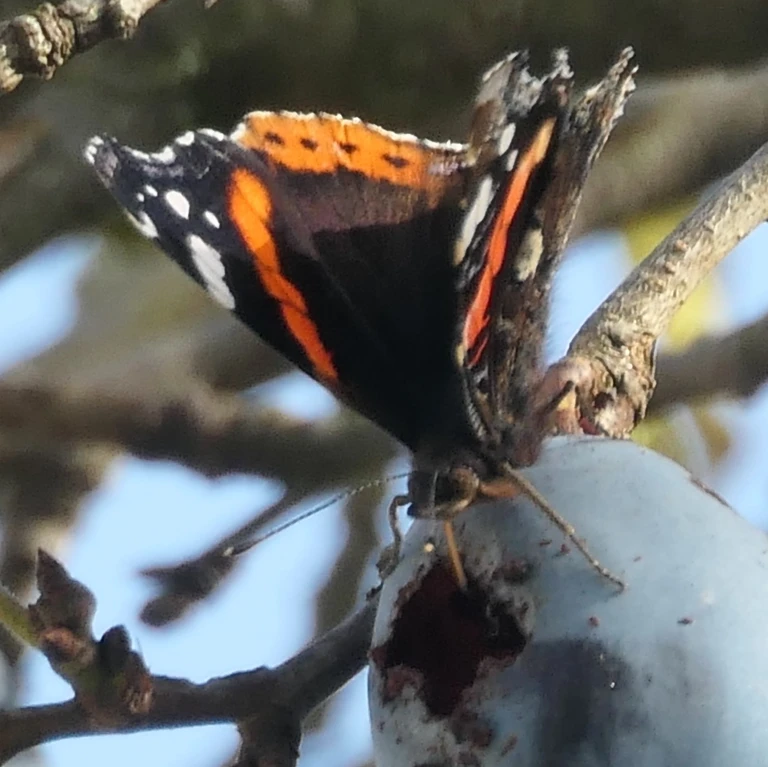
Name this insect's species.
Vanessa atalanta
